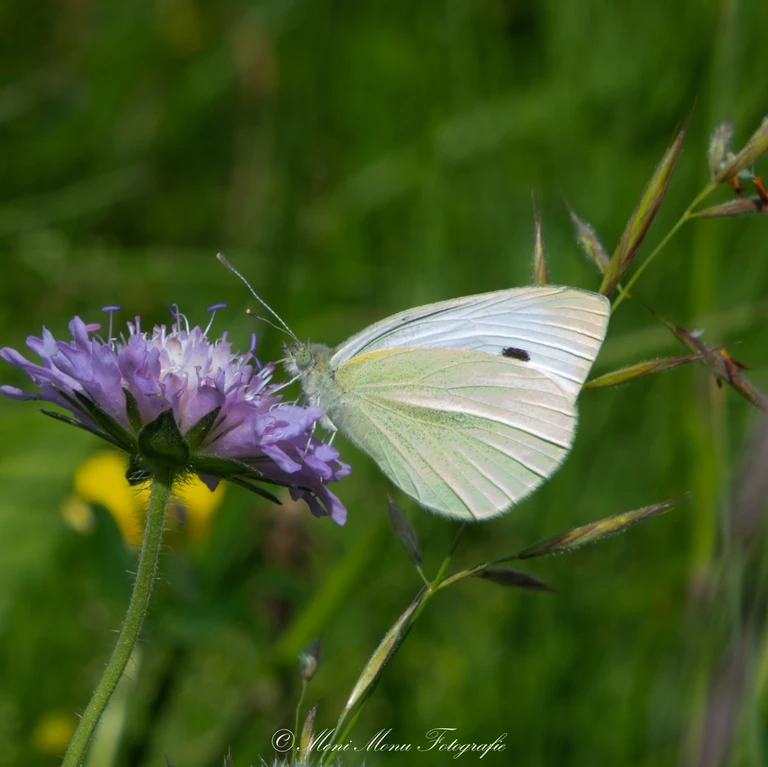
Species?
Pieris brassicae
